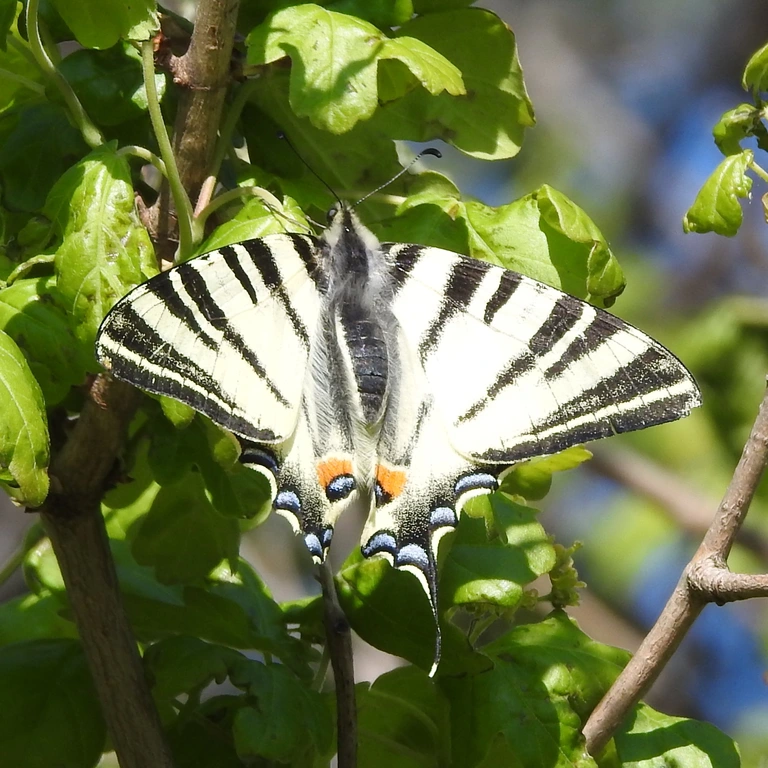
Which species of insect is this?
Iphiclides podalirius
